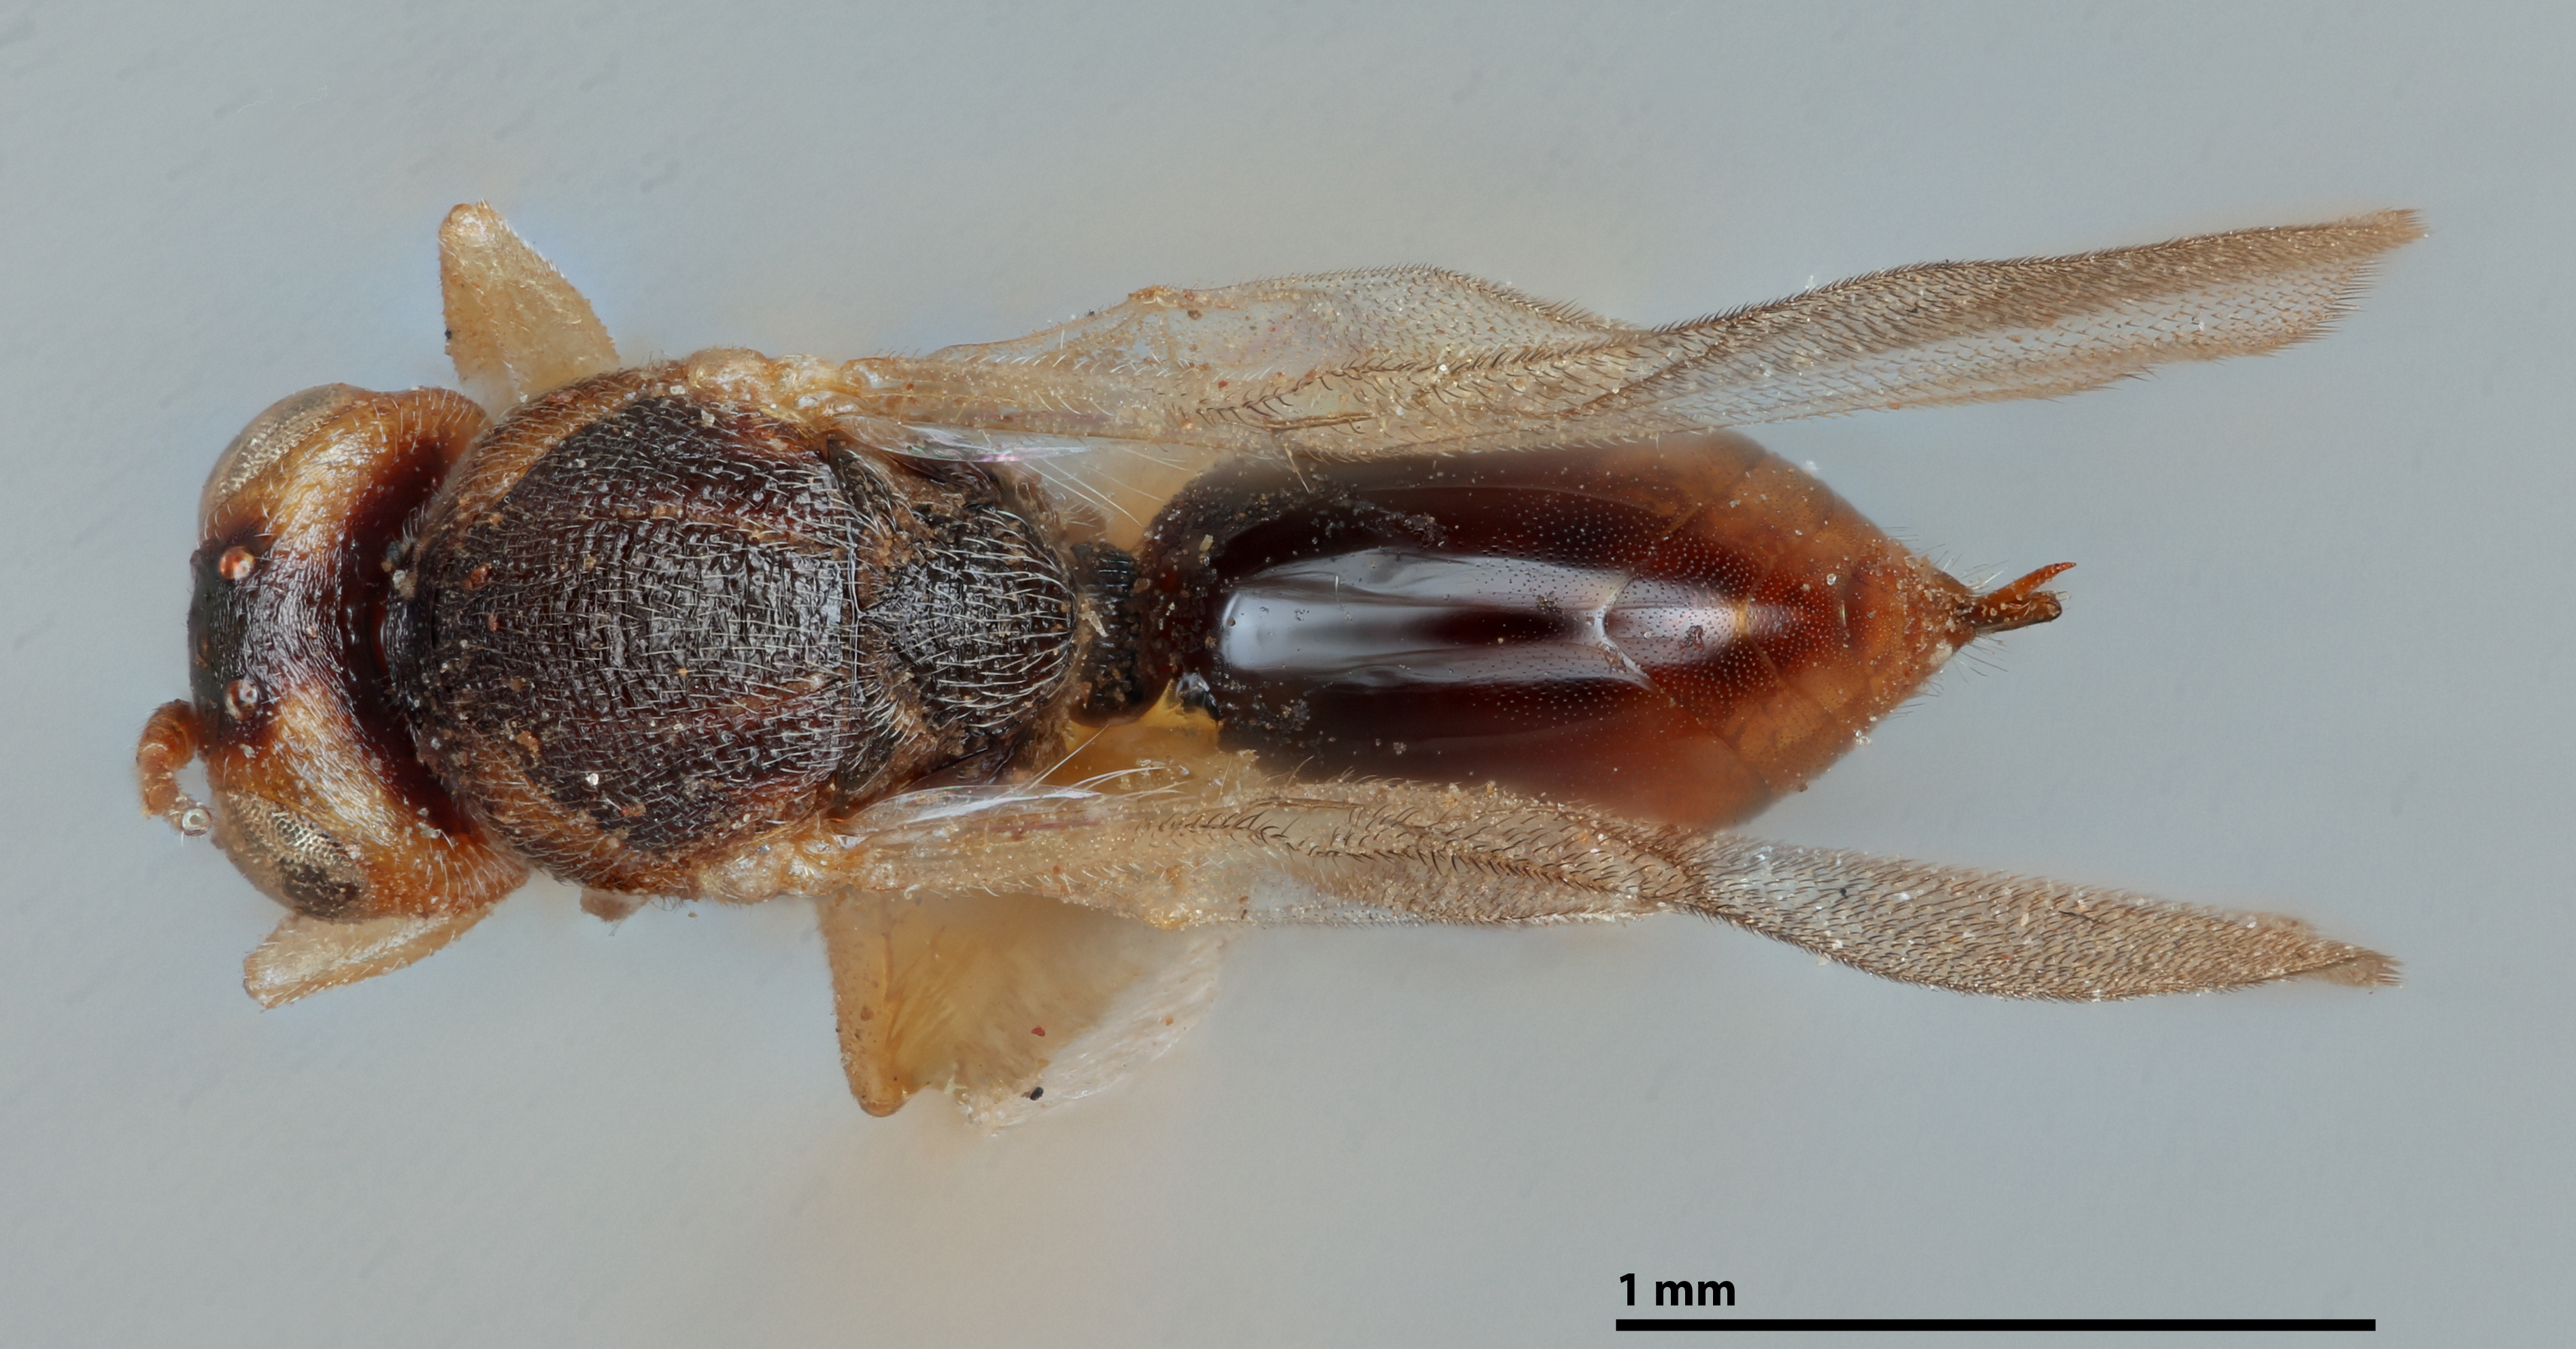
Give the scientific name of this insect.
Synergus incisus
